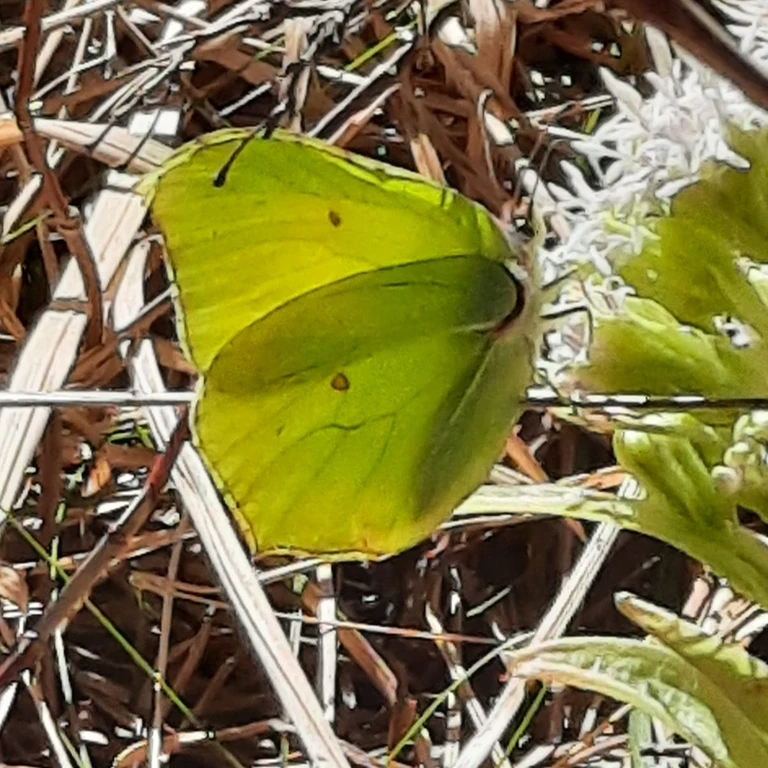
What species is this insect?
Gonepteryx rhamni
